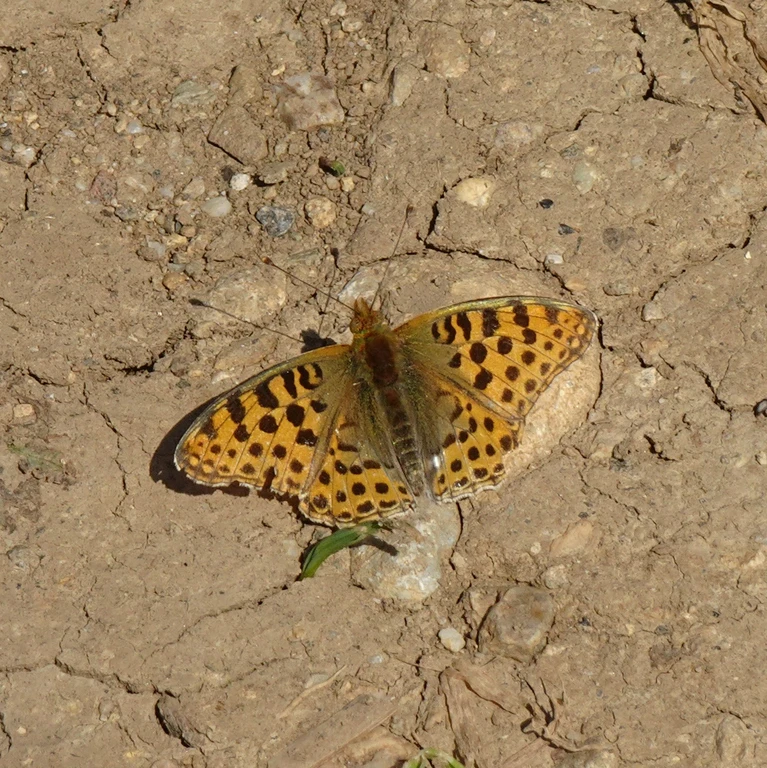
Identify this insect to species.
Issoria lathonia
